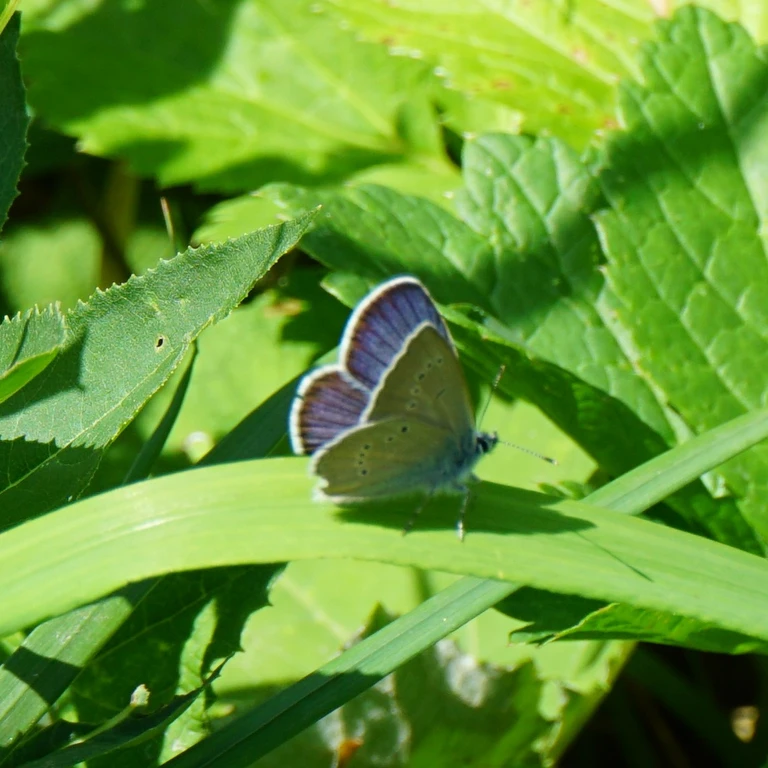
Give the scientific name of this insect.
Cyaniris semiargus
